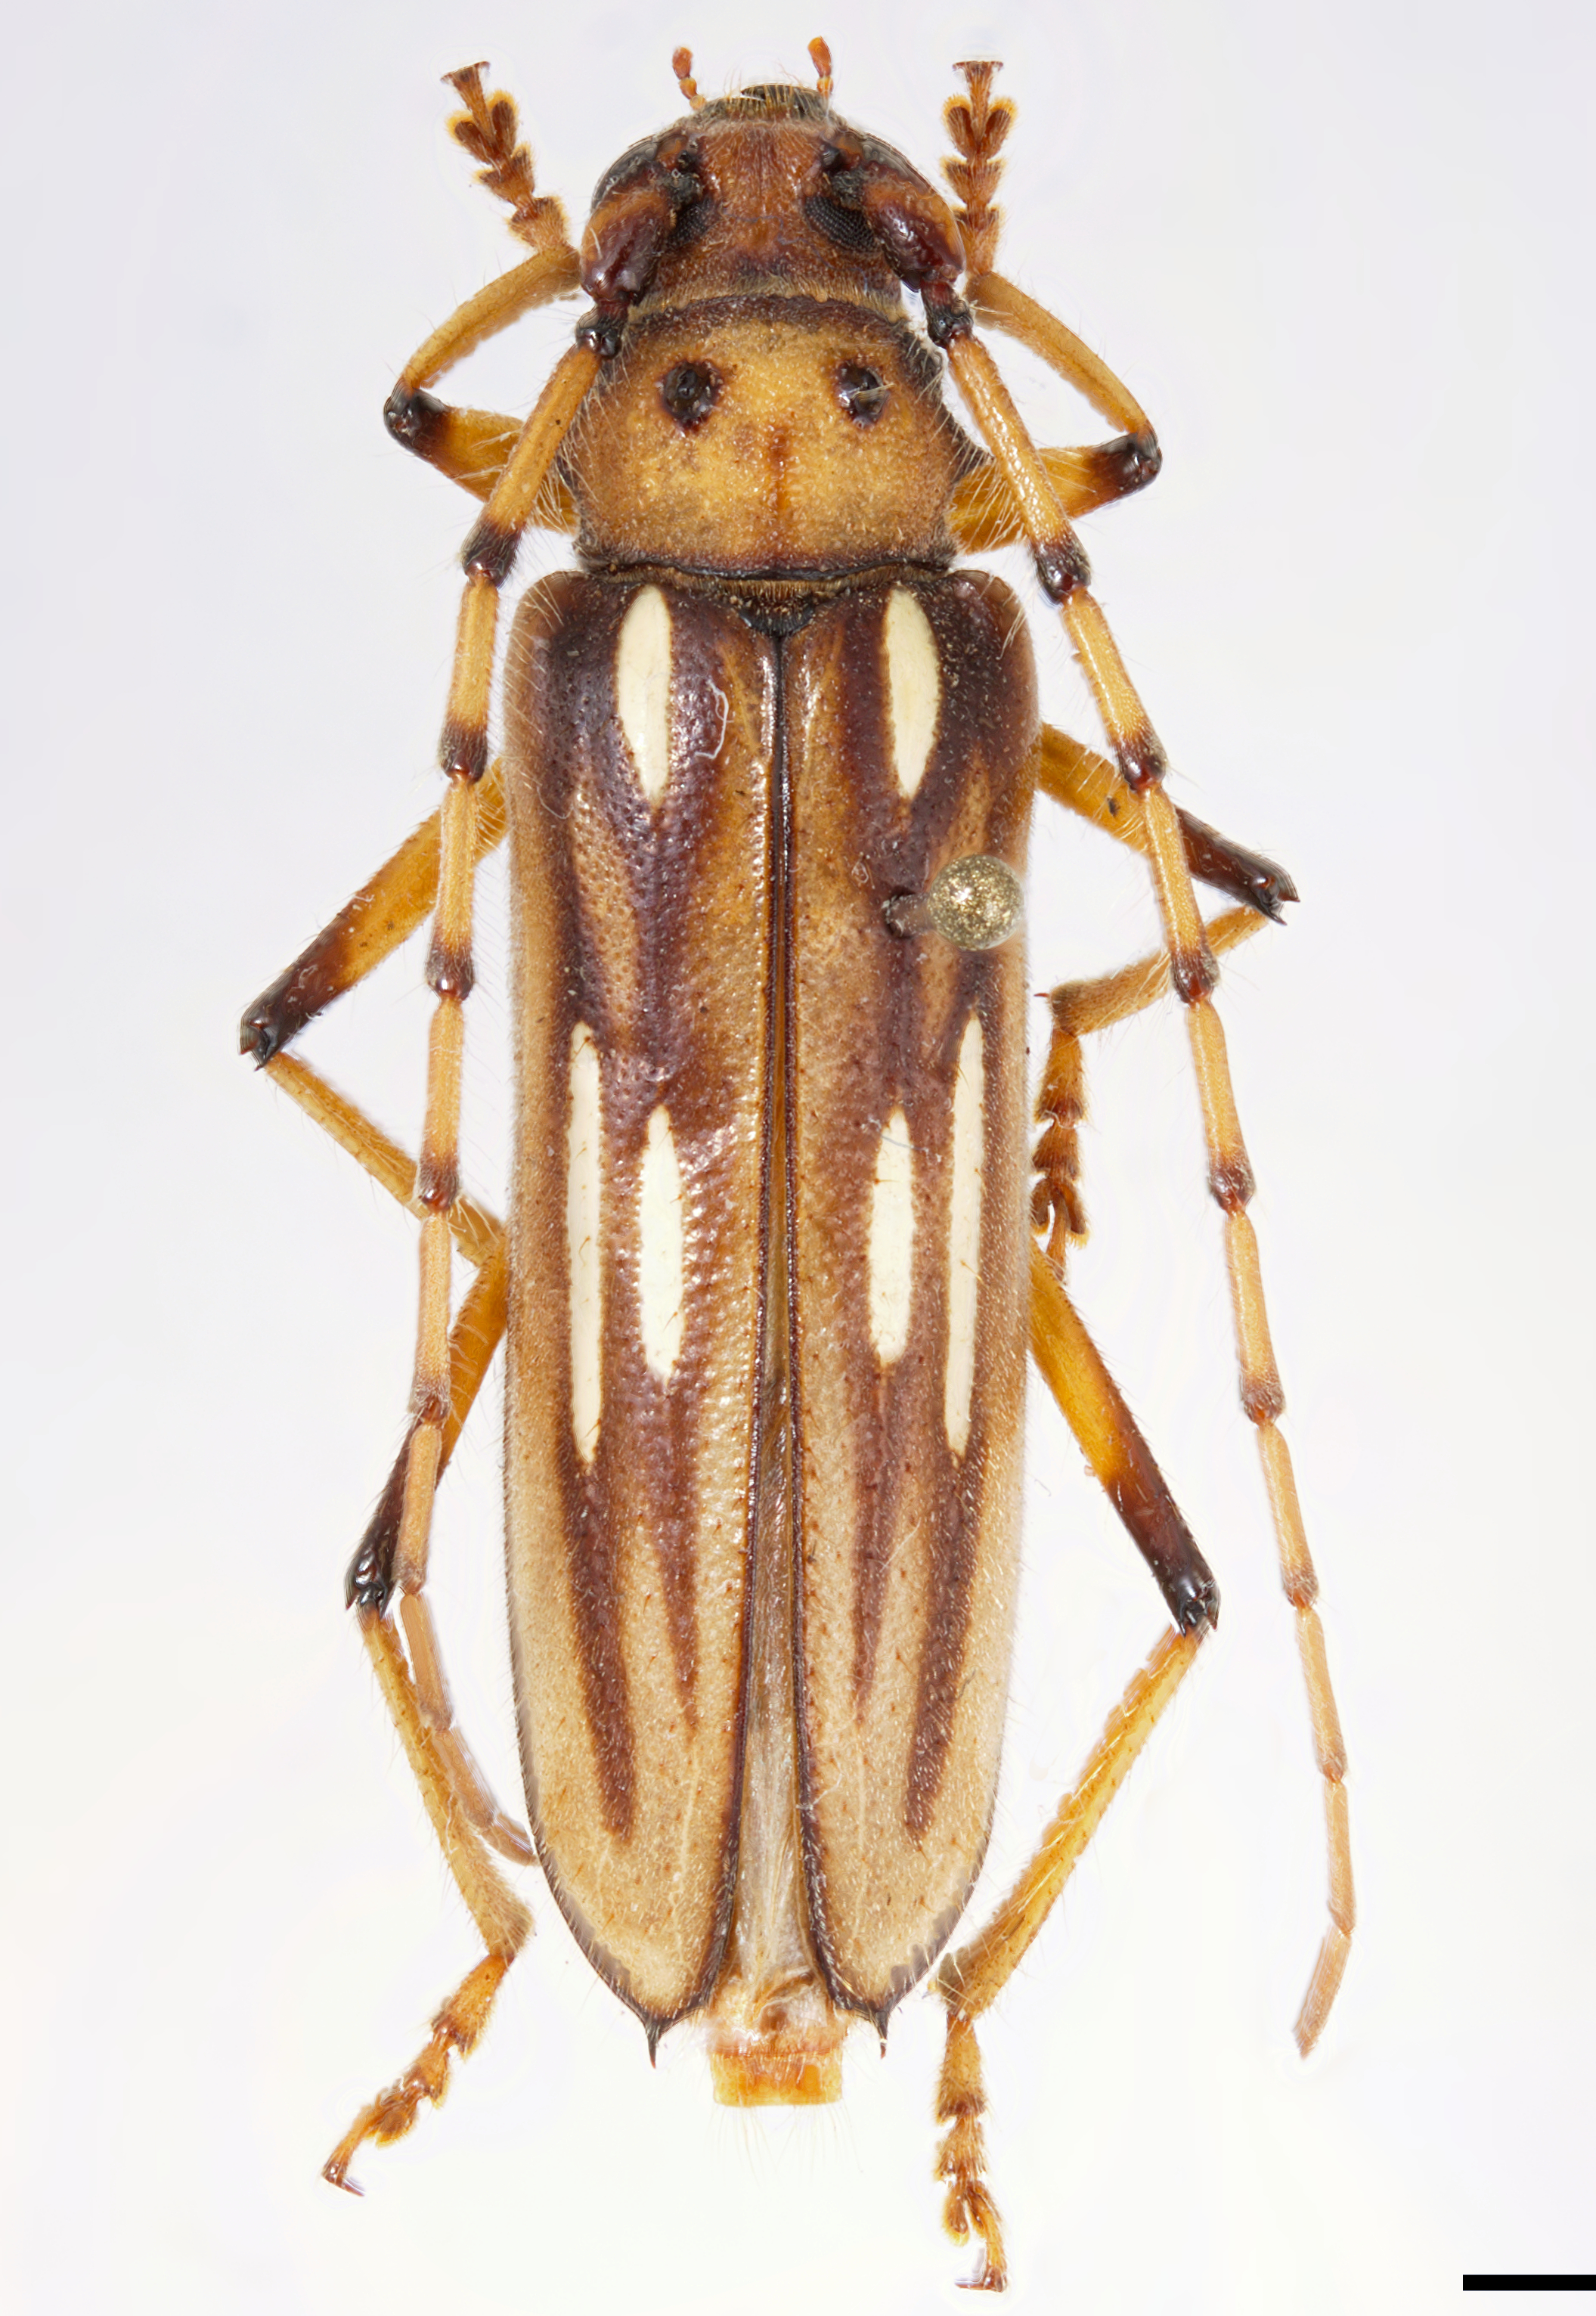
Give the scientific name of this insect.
Uncieburia nigricans
